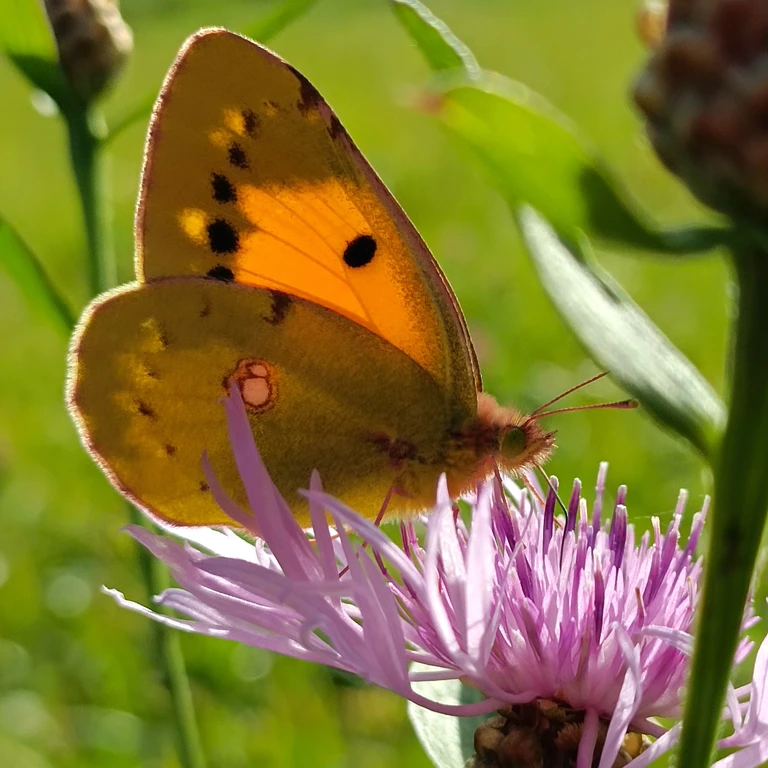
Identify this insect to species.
Colias croceus
